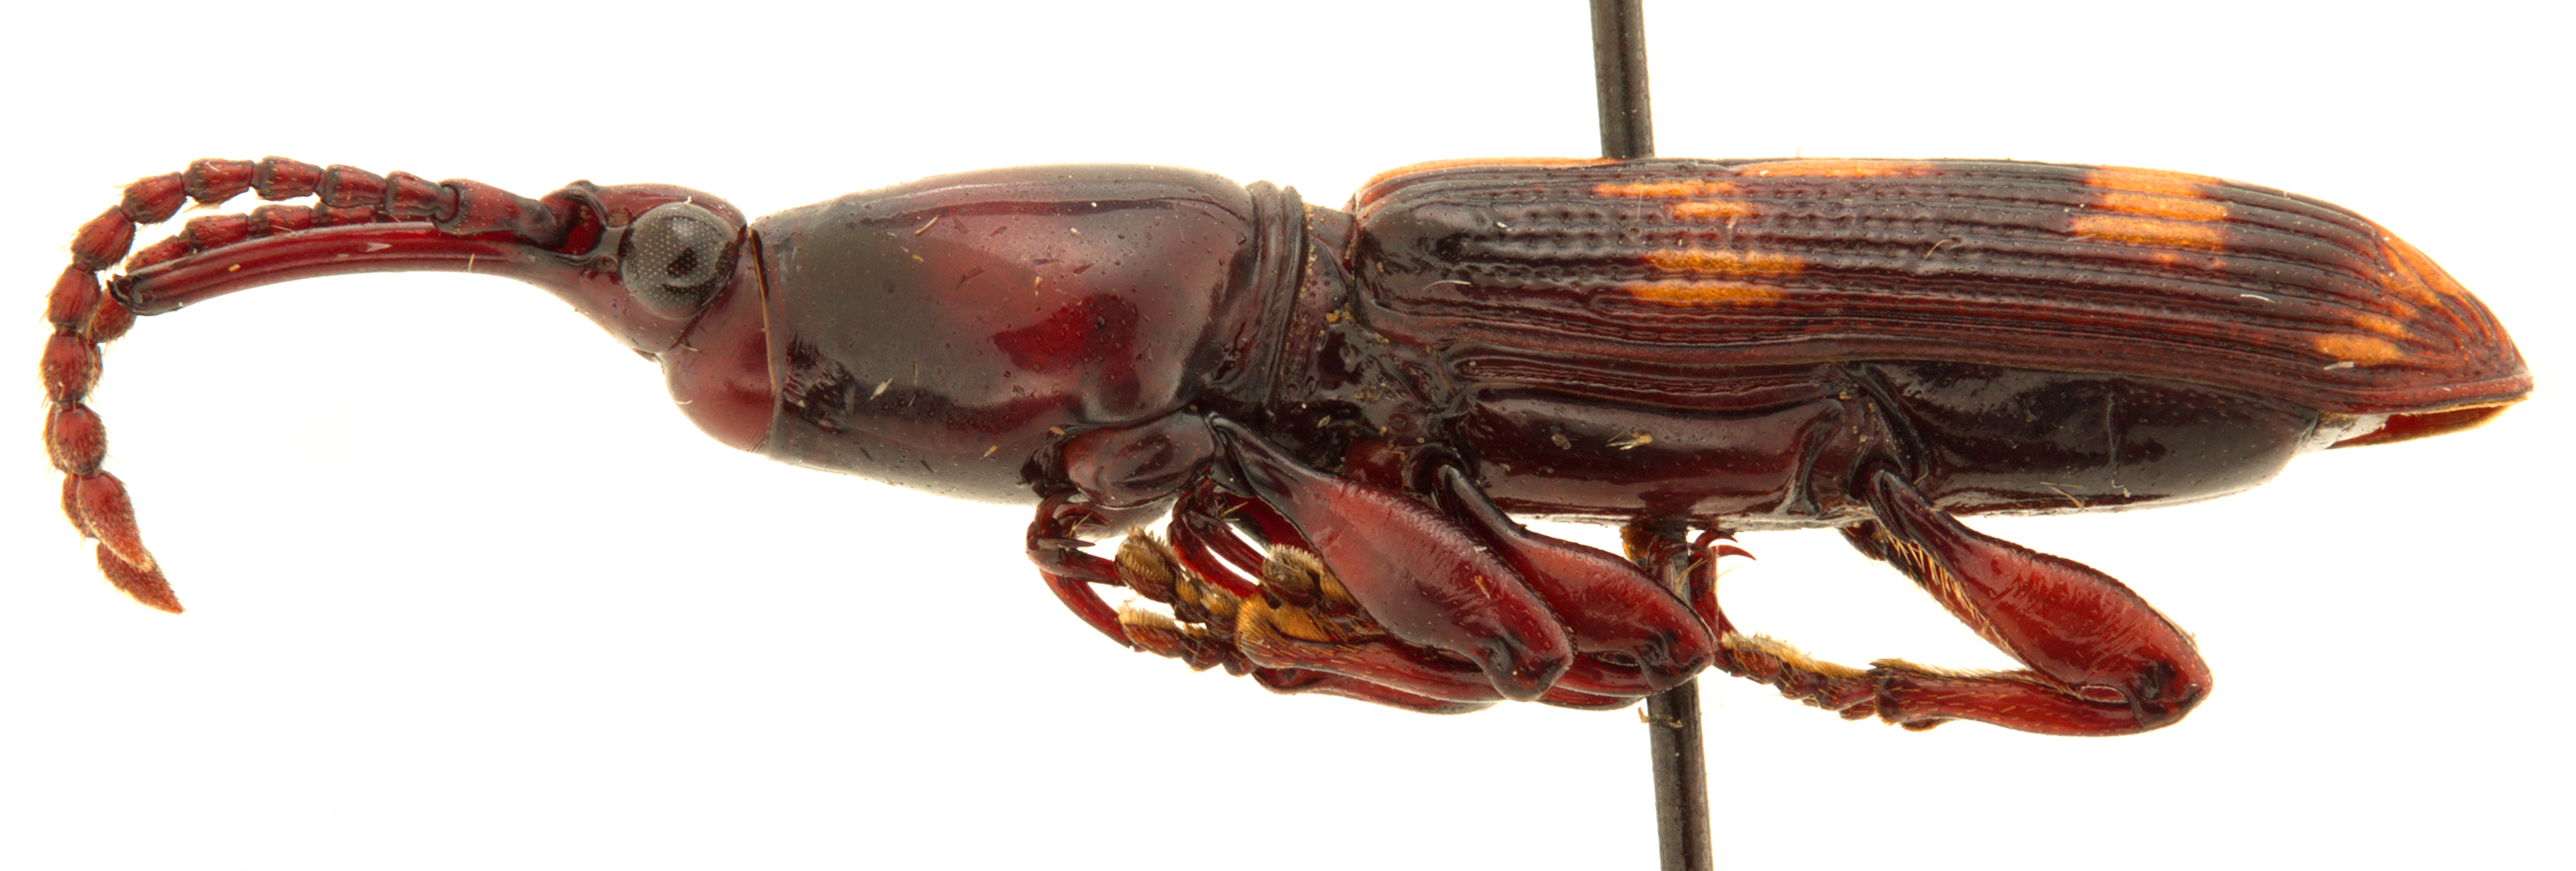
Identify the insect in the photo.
Arrhenodes minutus
